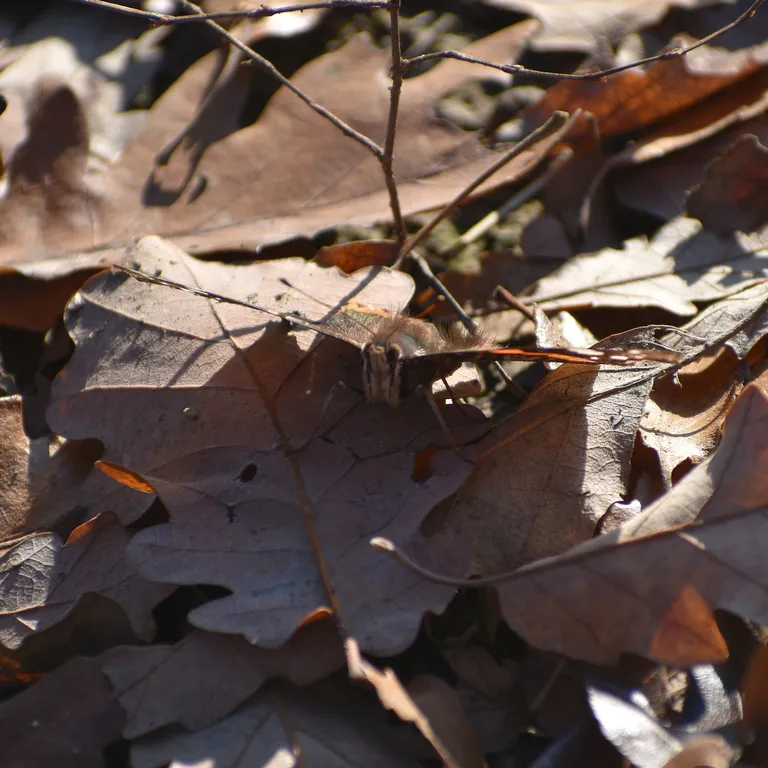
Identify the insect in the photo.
Vanessa atalanta
